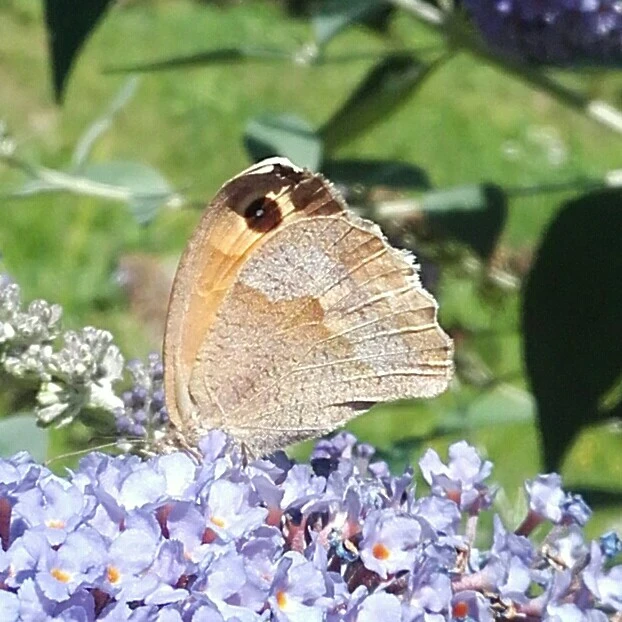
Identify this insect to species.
Maniola jurtina
